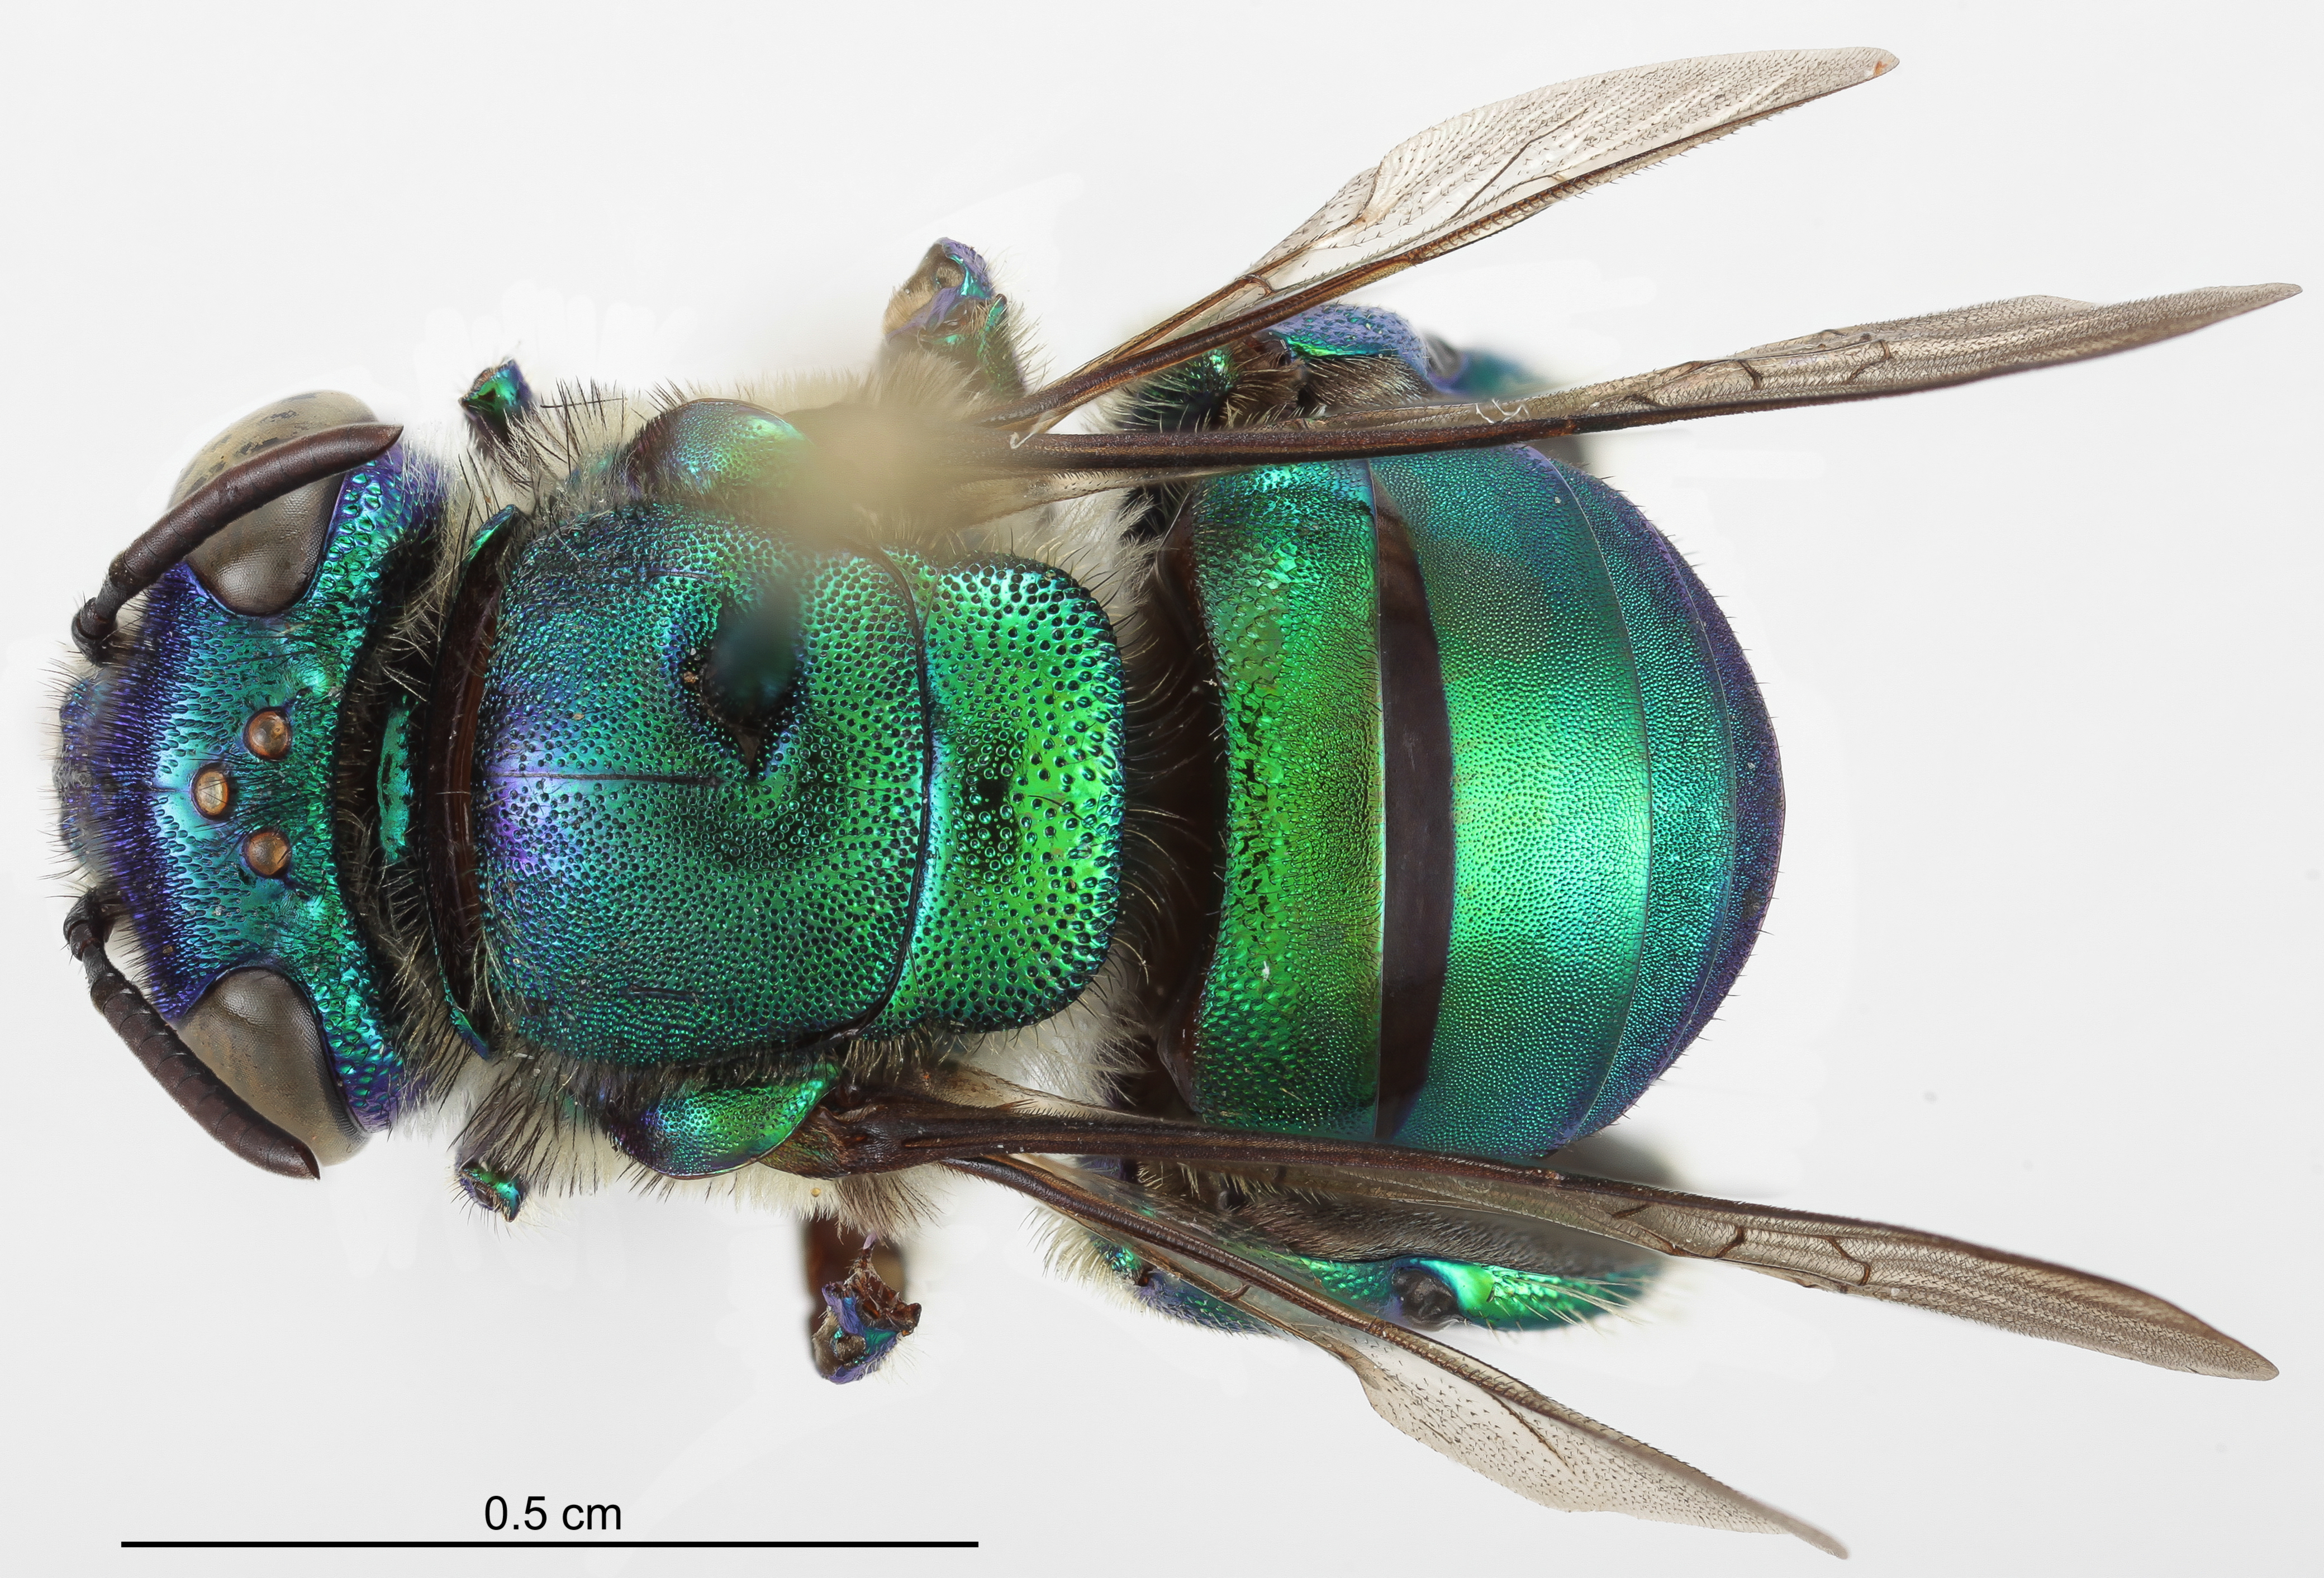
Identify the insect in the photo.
Euglossa magnipes
